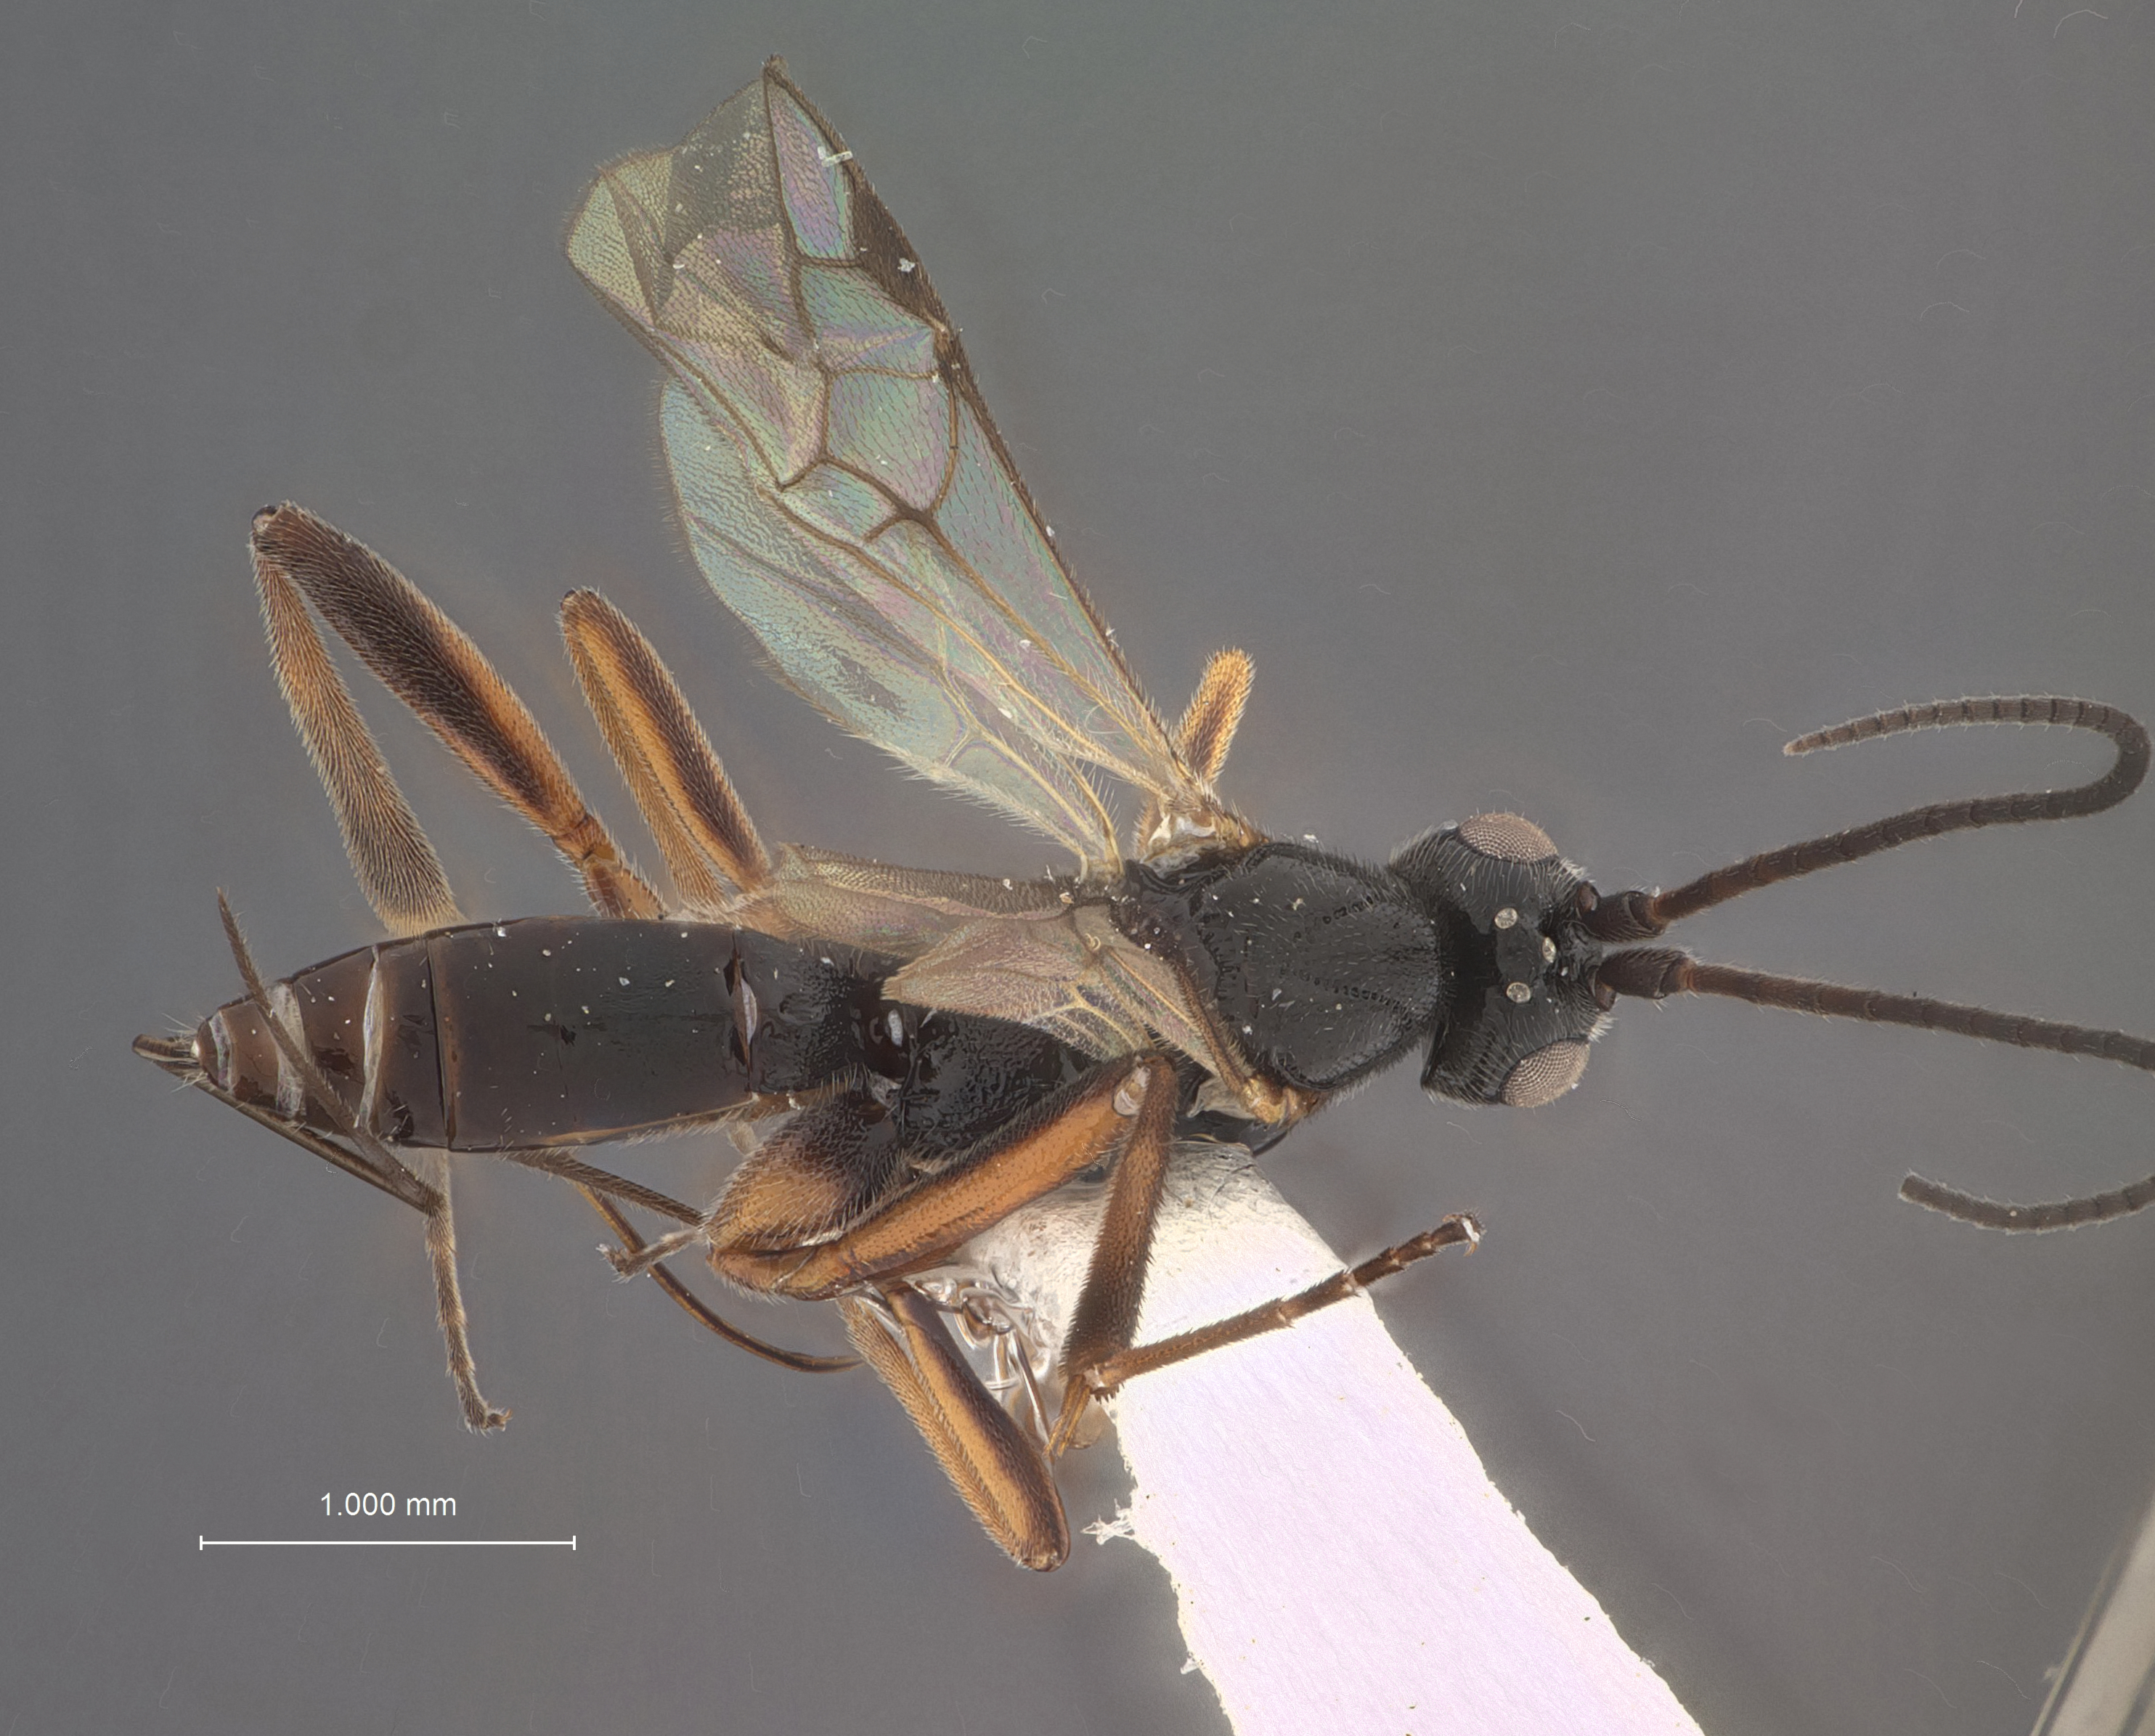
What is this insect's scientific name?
Orgilus nitidus
